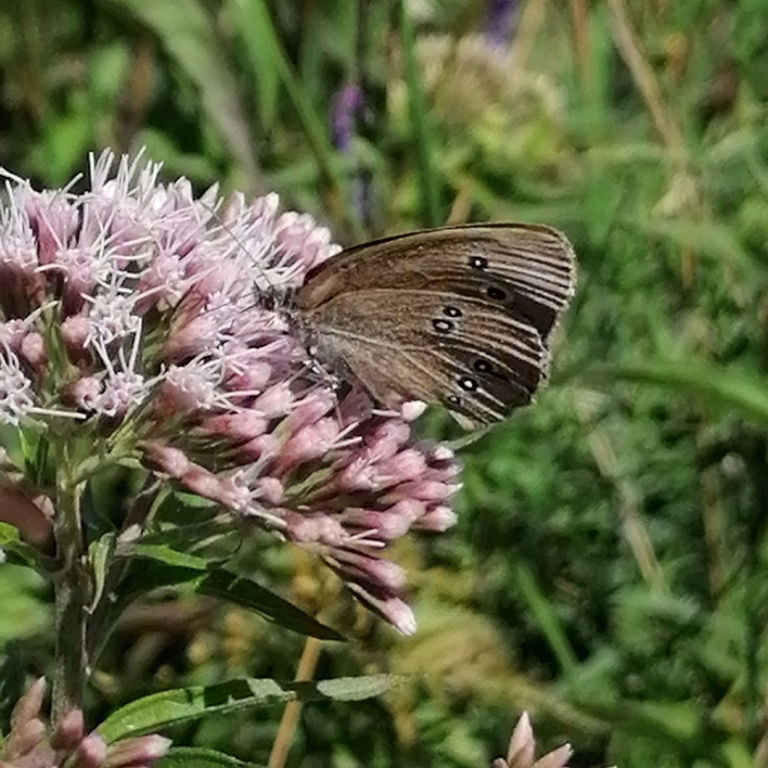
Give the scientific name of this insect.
Aphantopus hyperantus
